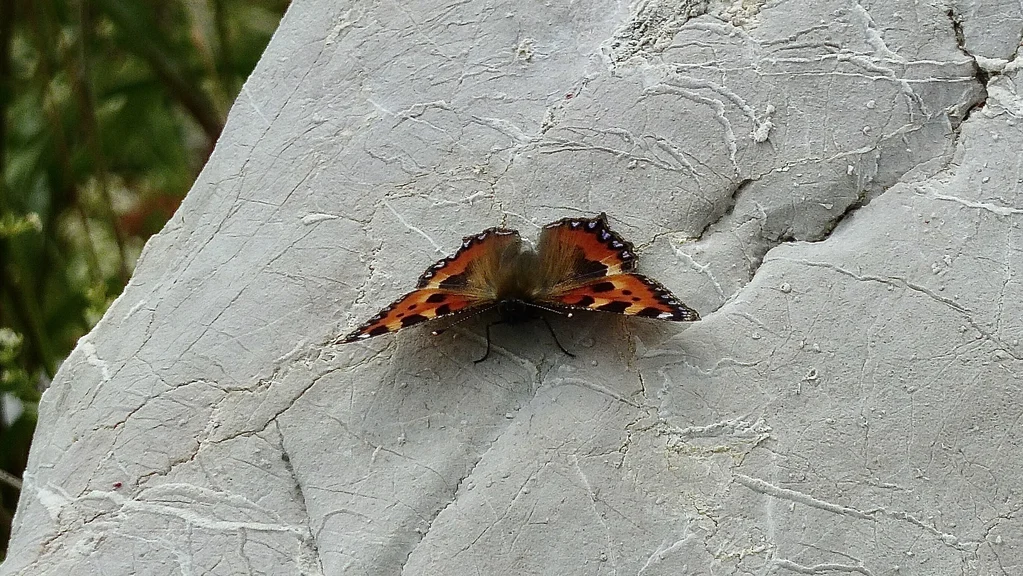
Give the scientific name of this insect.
Aglais urticae
